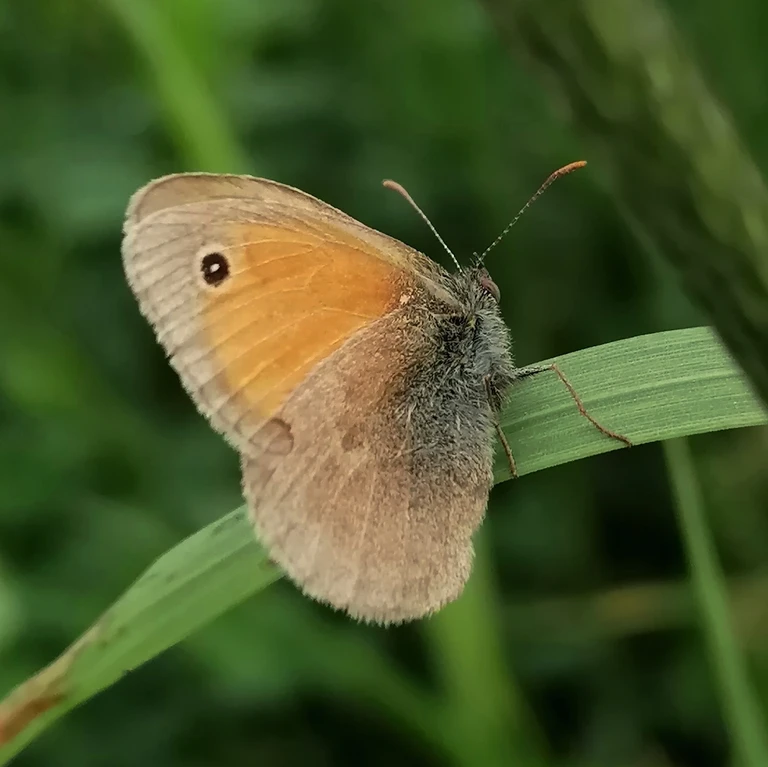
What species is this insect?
Coenonympha pamphilus
